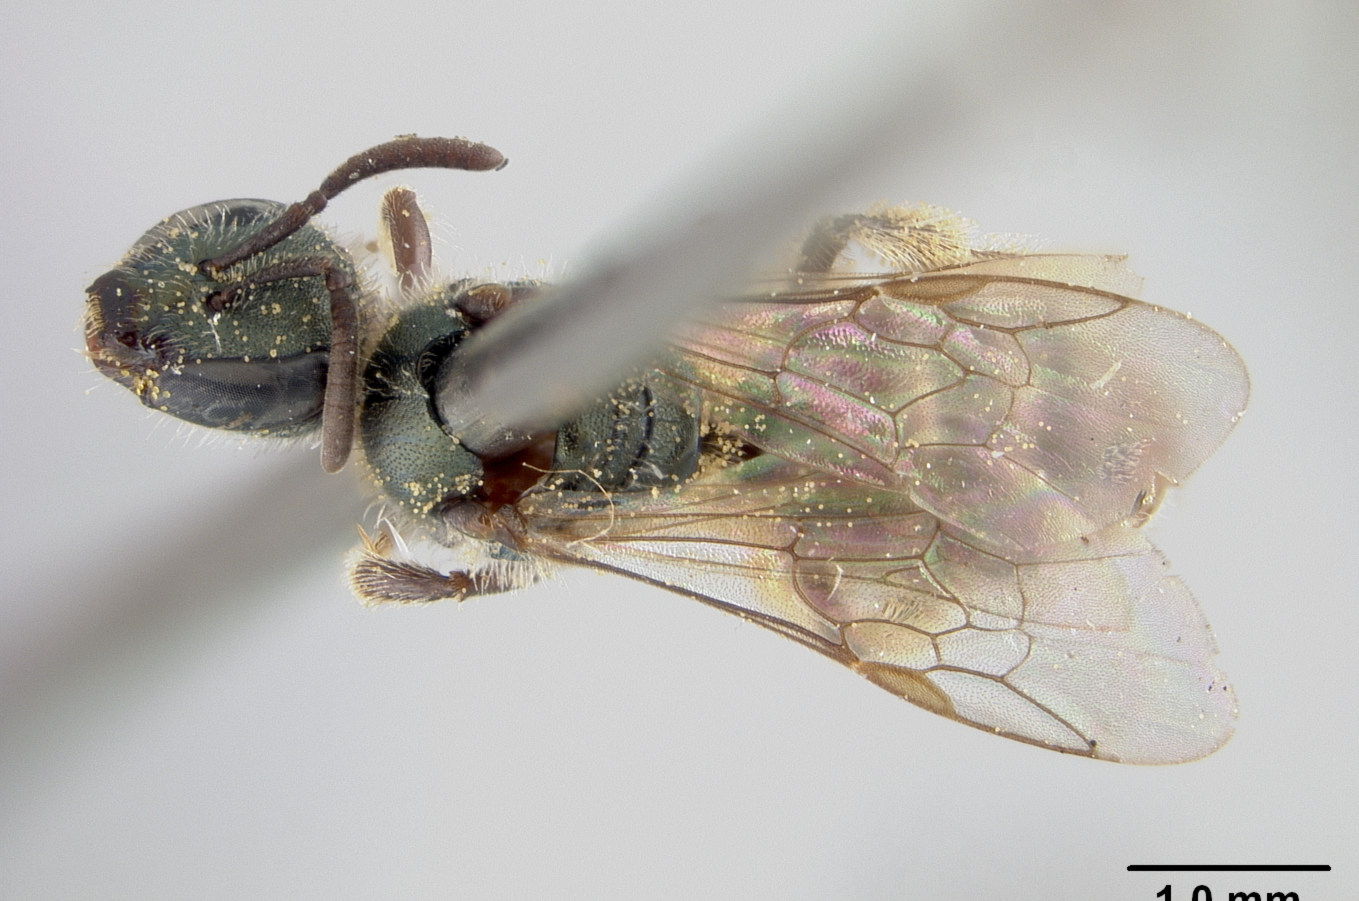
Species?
Dialictus onustulus
